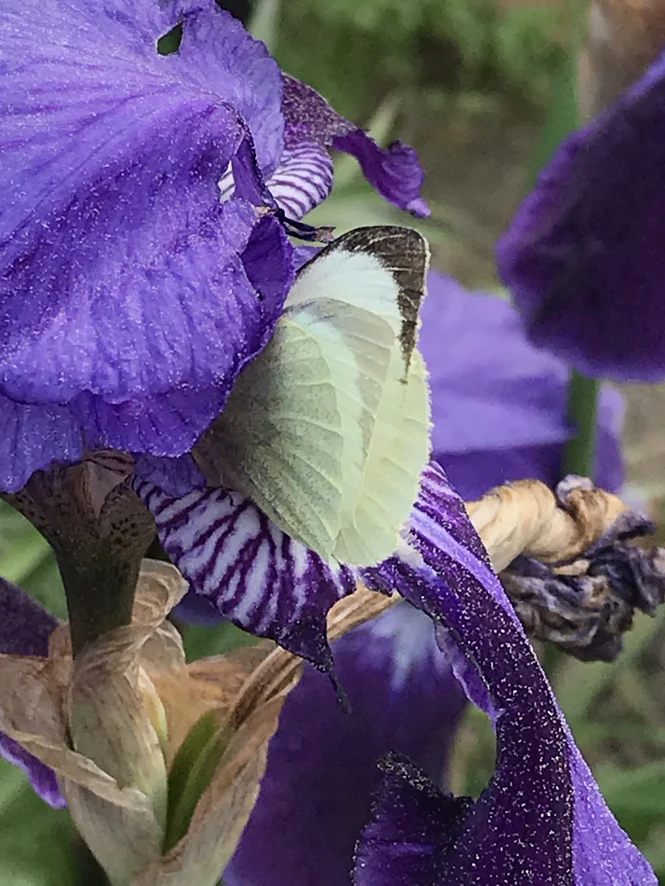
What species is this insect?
Pieris brassicae
